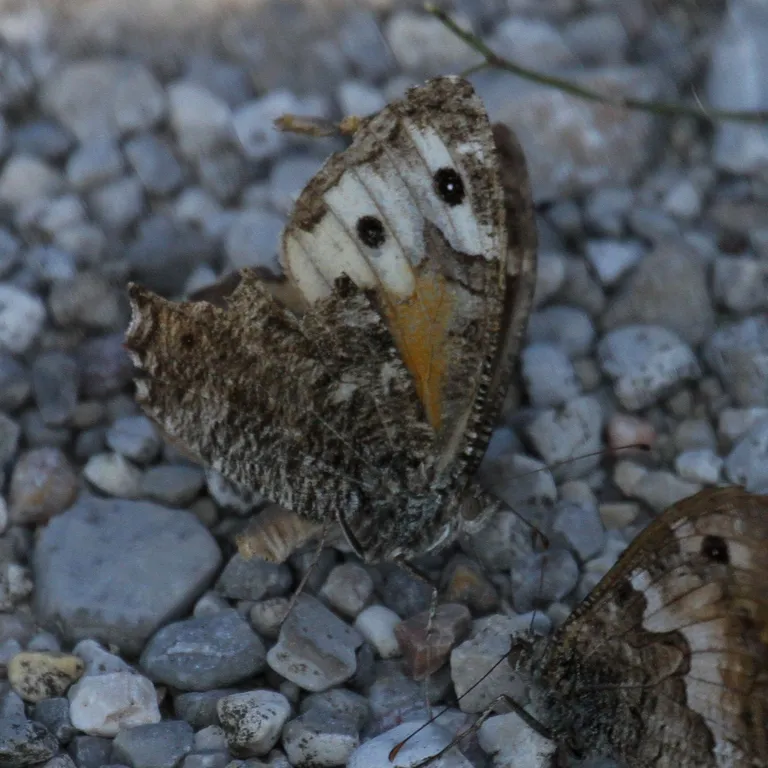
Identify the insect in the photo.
Hipparchia semele
